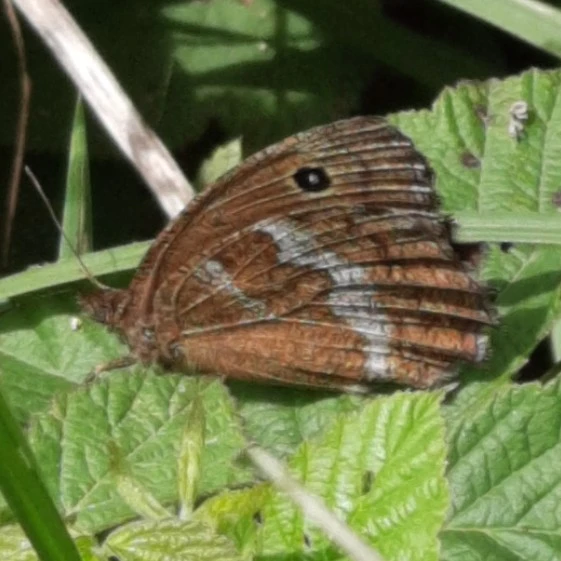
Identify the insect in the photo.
Minois dryas
